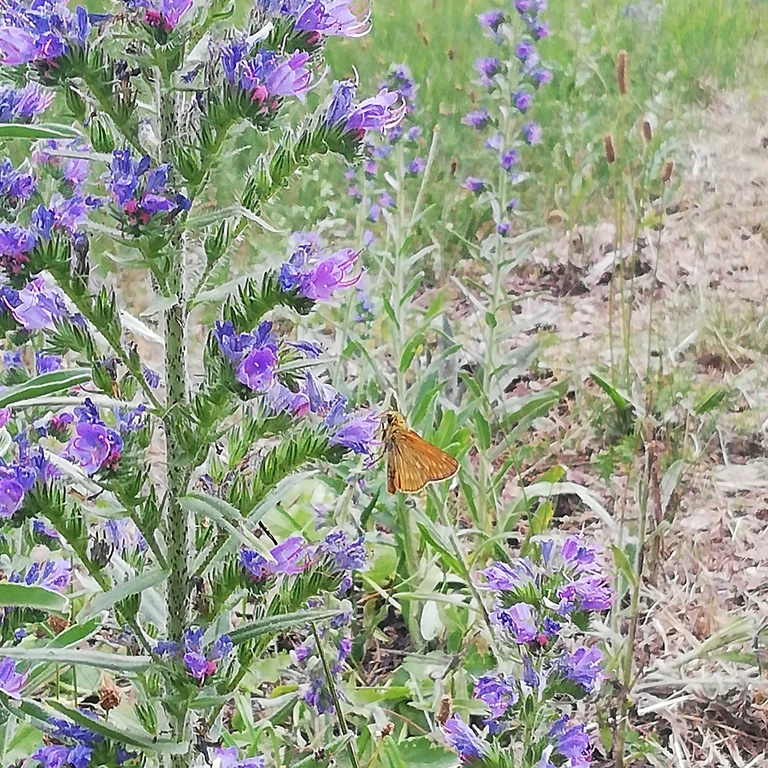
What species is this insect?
Ochlodes sylvanus (also Ochlodes venata)
